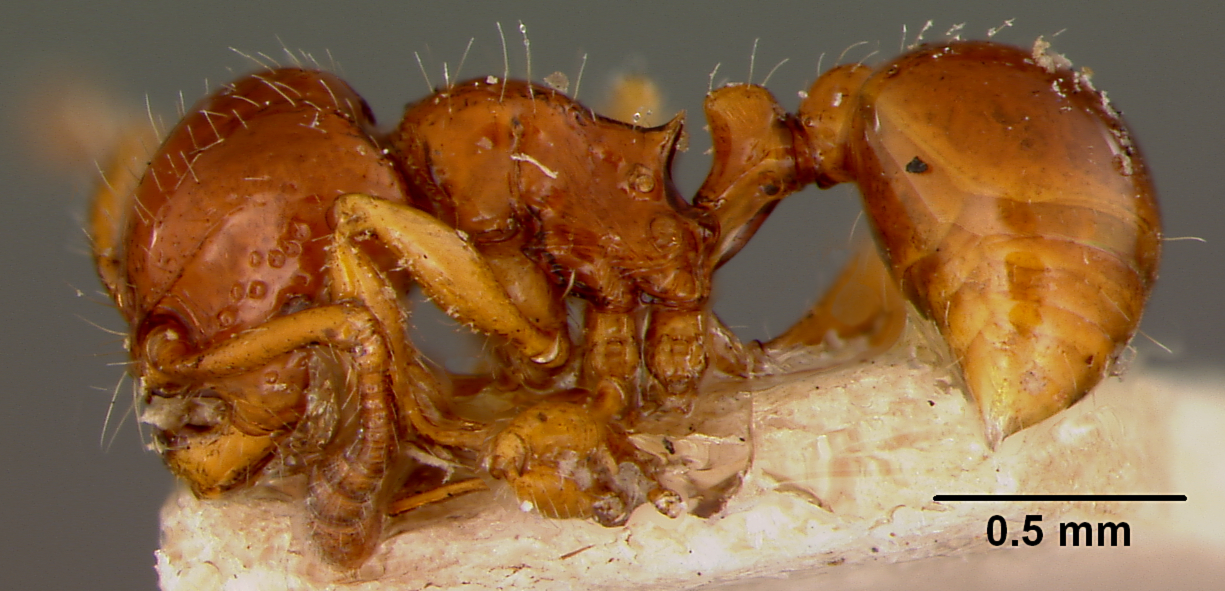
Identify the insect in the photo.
Pristomyrmex mendanai
